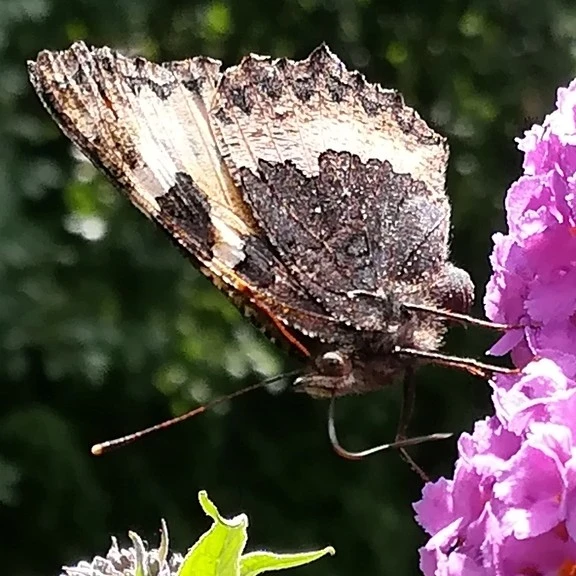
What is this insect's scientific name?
Aglais urticae
